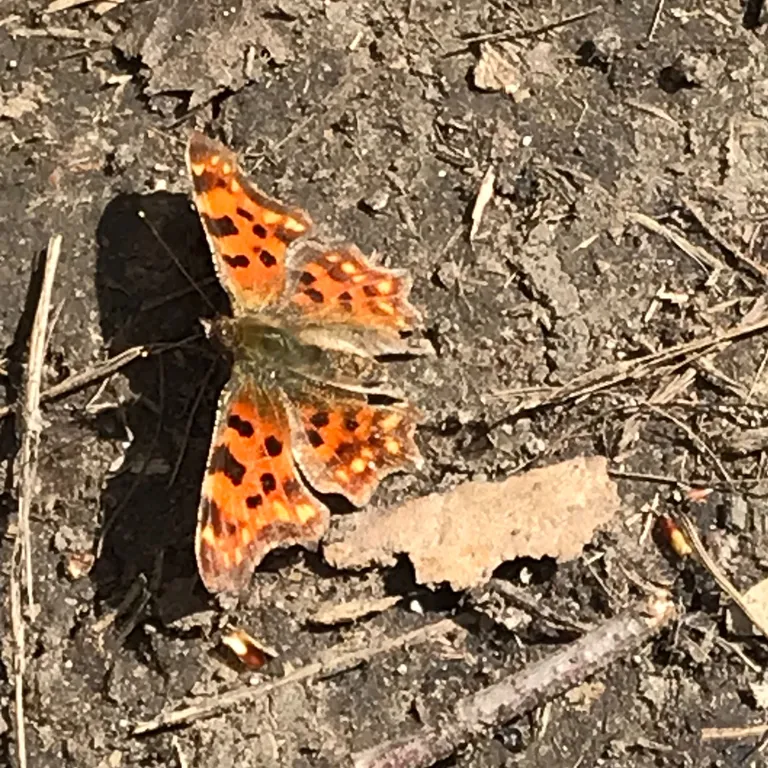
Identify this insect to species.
Polygonia c-album
